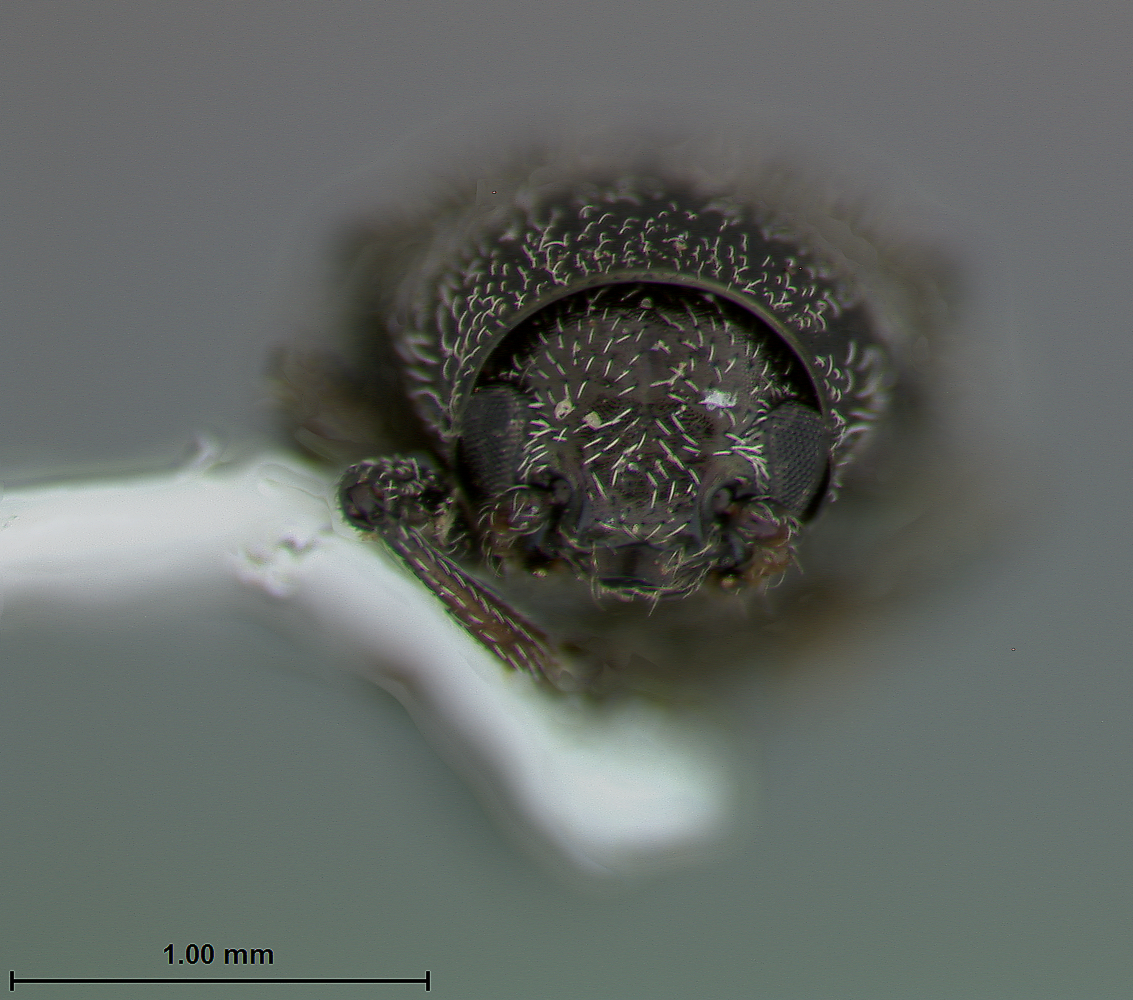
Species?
Chalcosicya setosella
